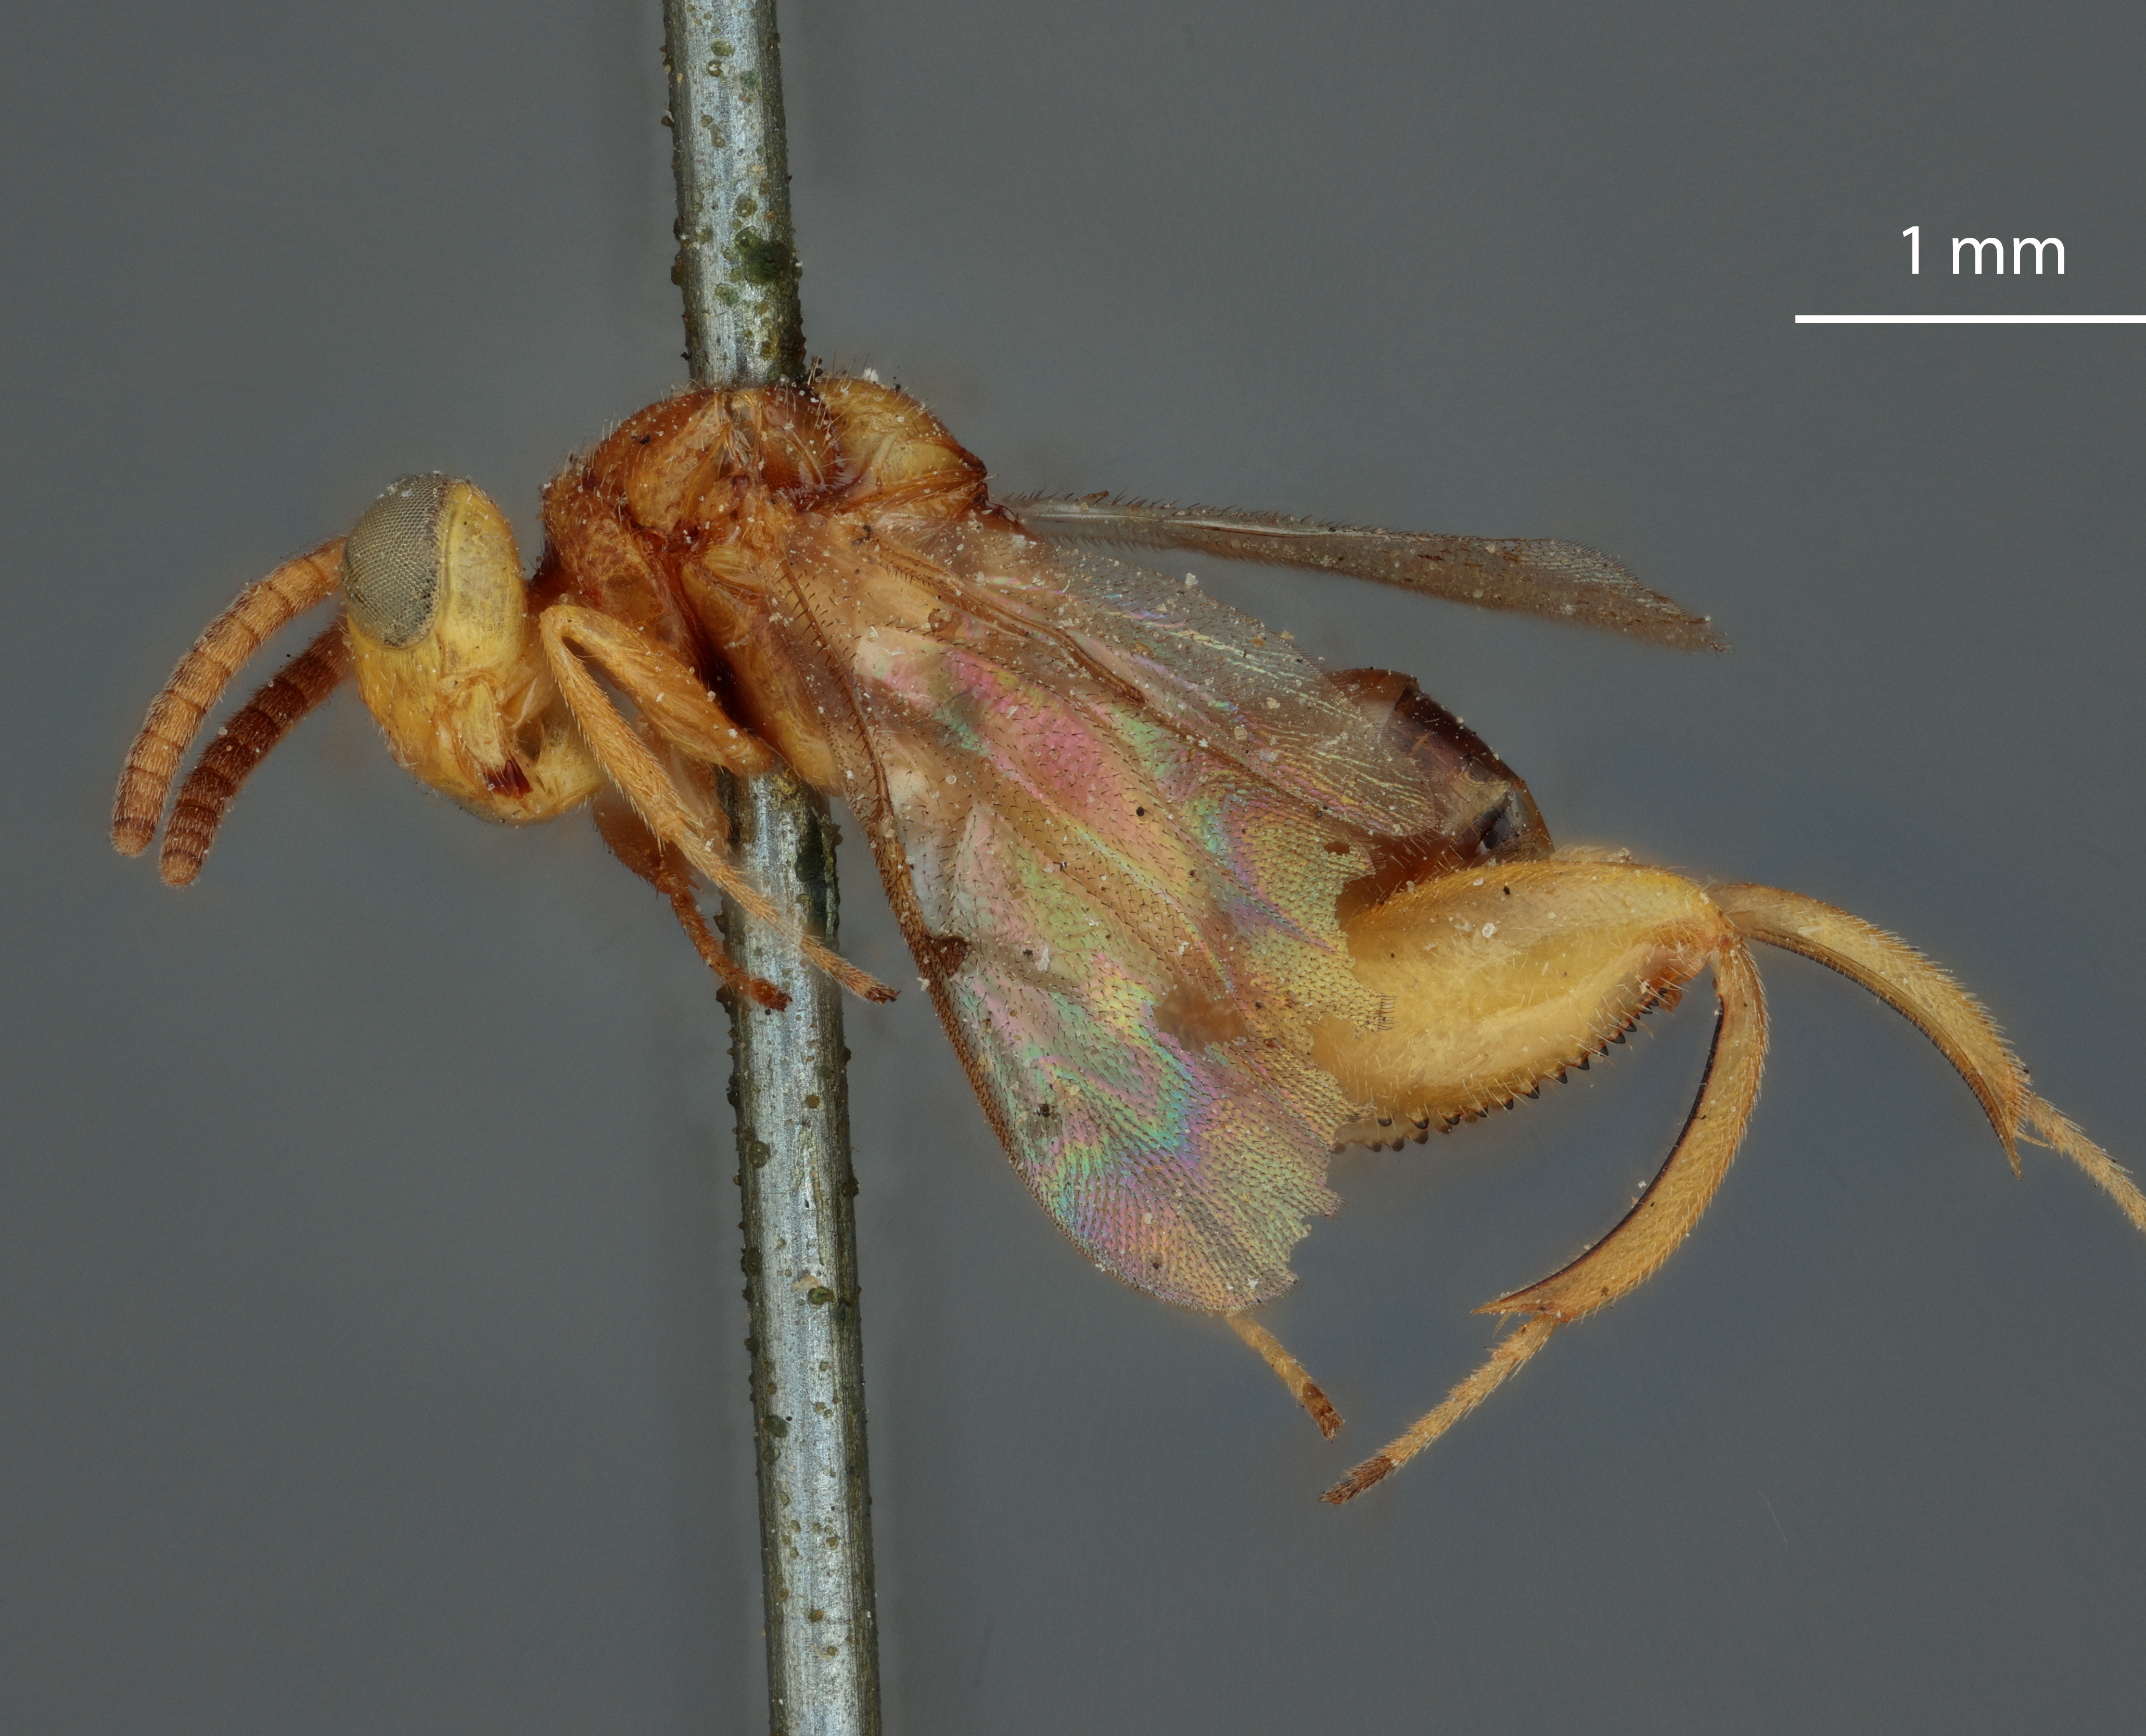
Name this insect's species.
Smicra delicata
